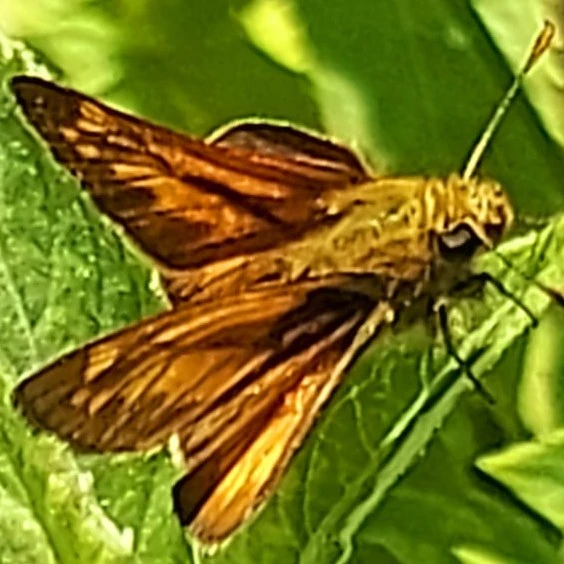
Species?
Ochlodes sylvanus (also Ochlodes venata)
